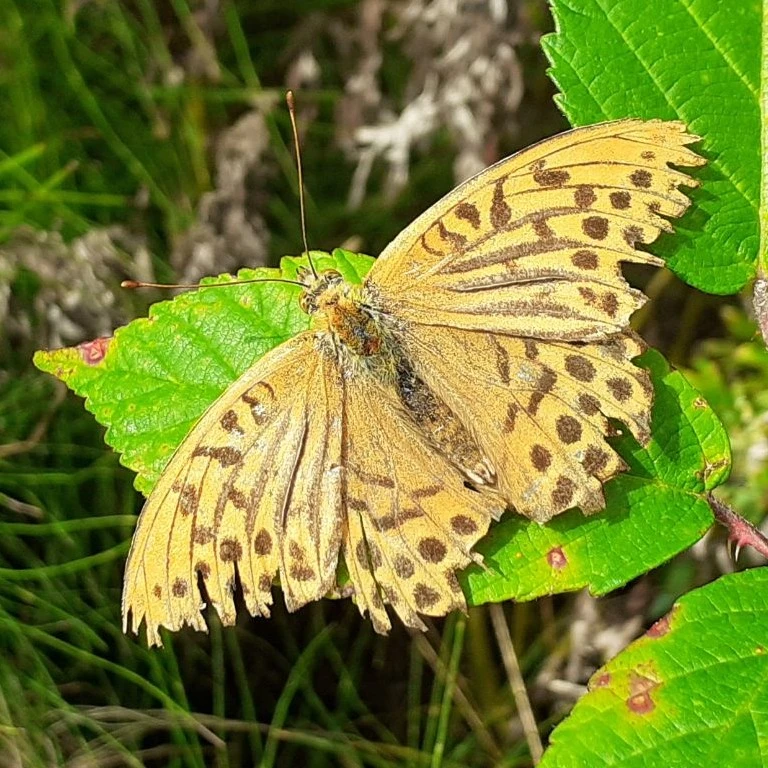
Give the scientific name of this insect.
Argynnis paphia
